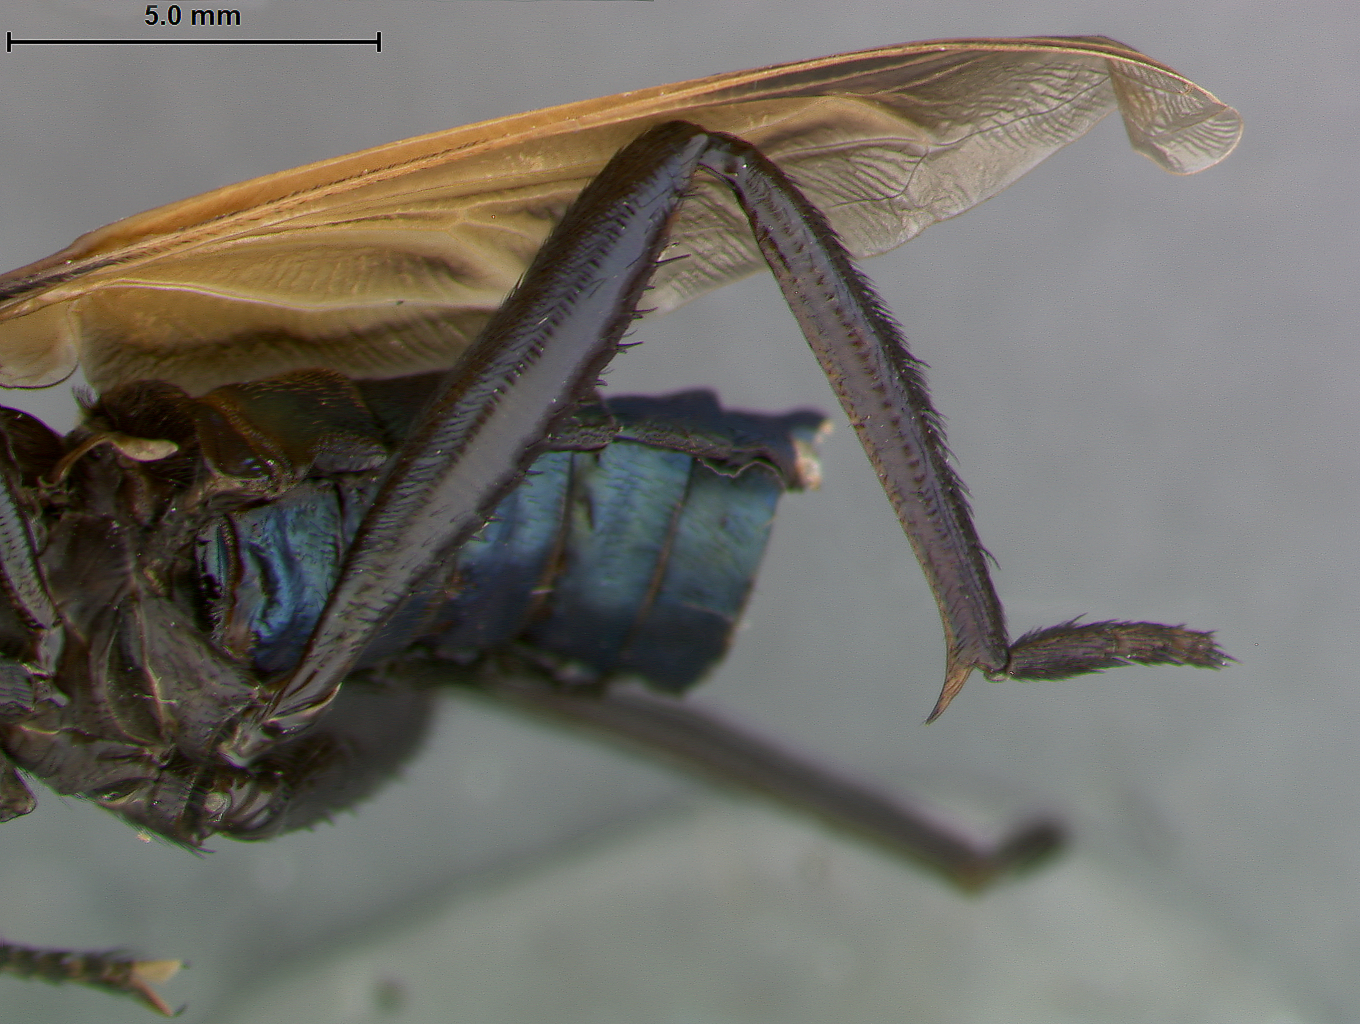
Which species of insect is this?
Mydas autuorii
